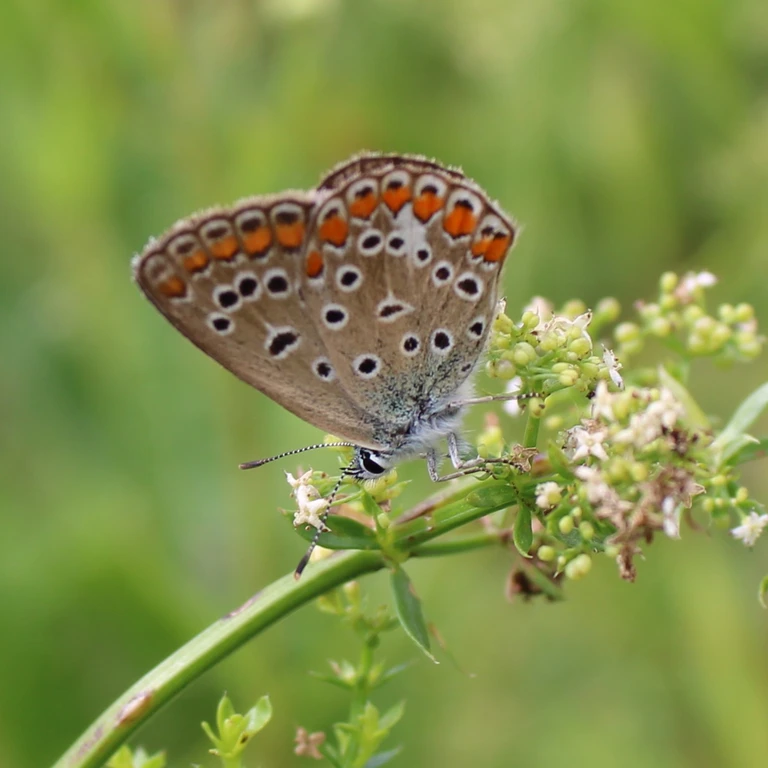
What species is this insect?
Polyommatus icarus
